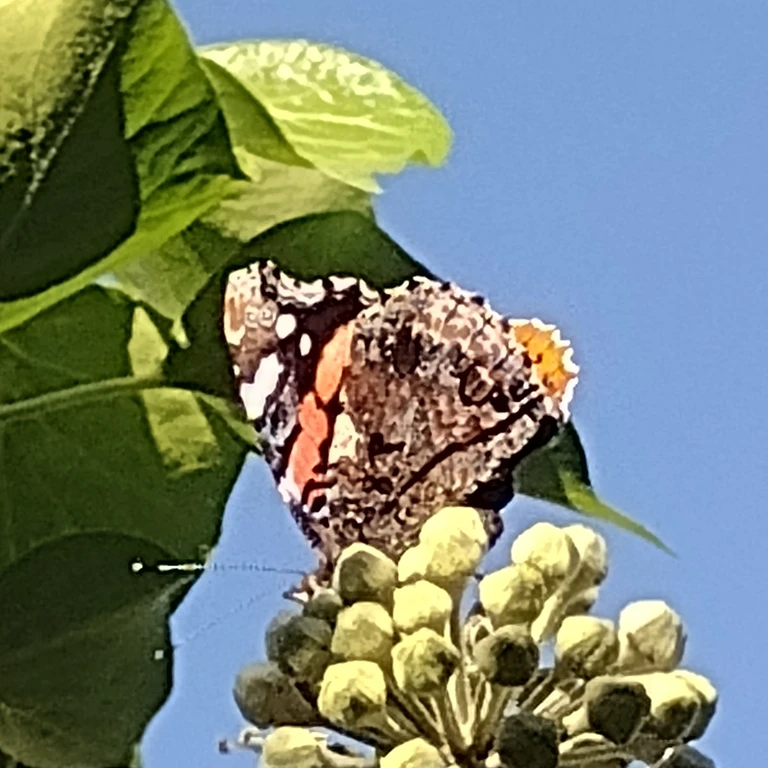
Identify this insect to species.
Vanessa atalanta
